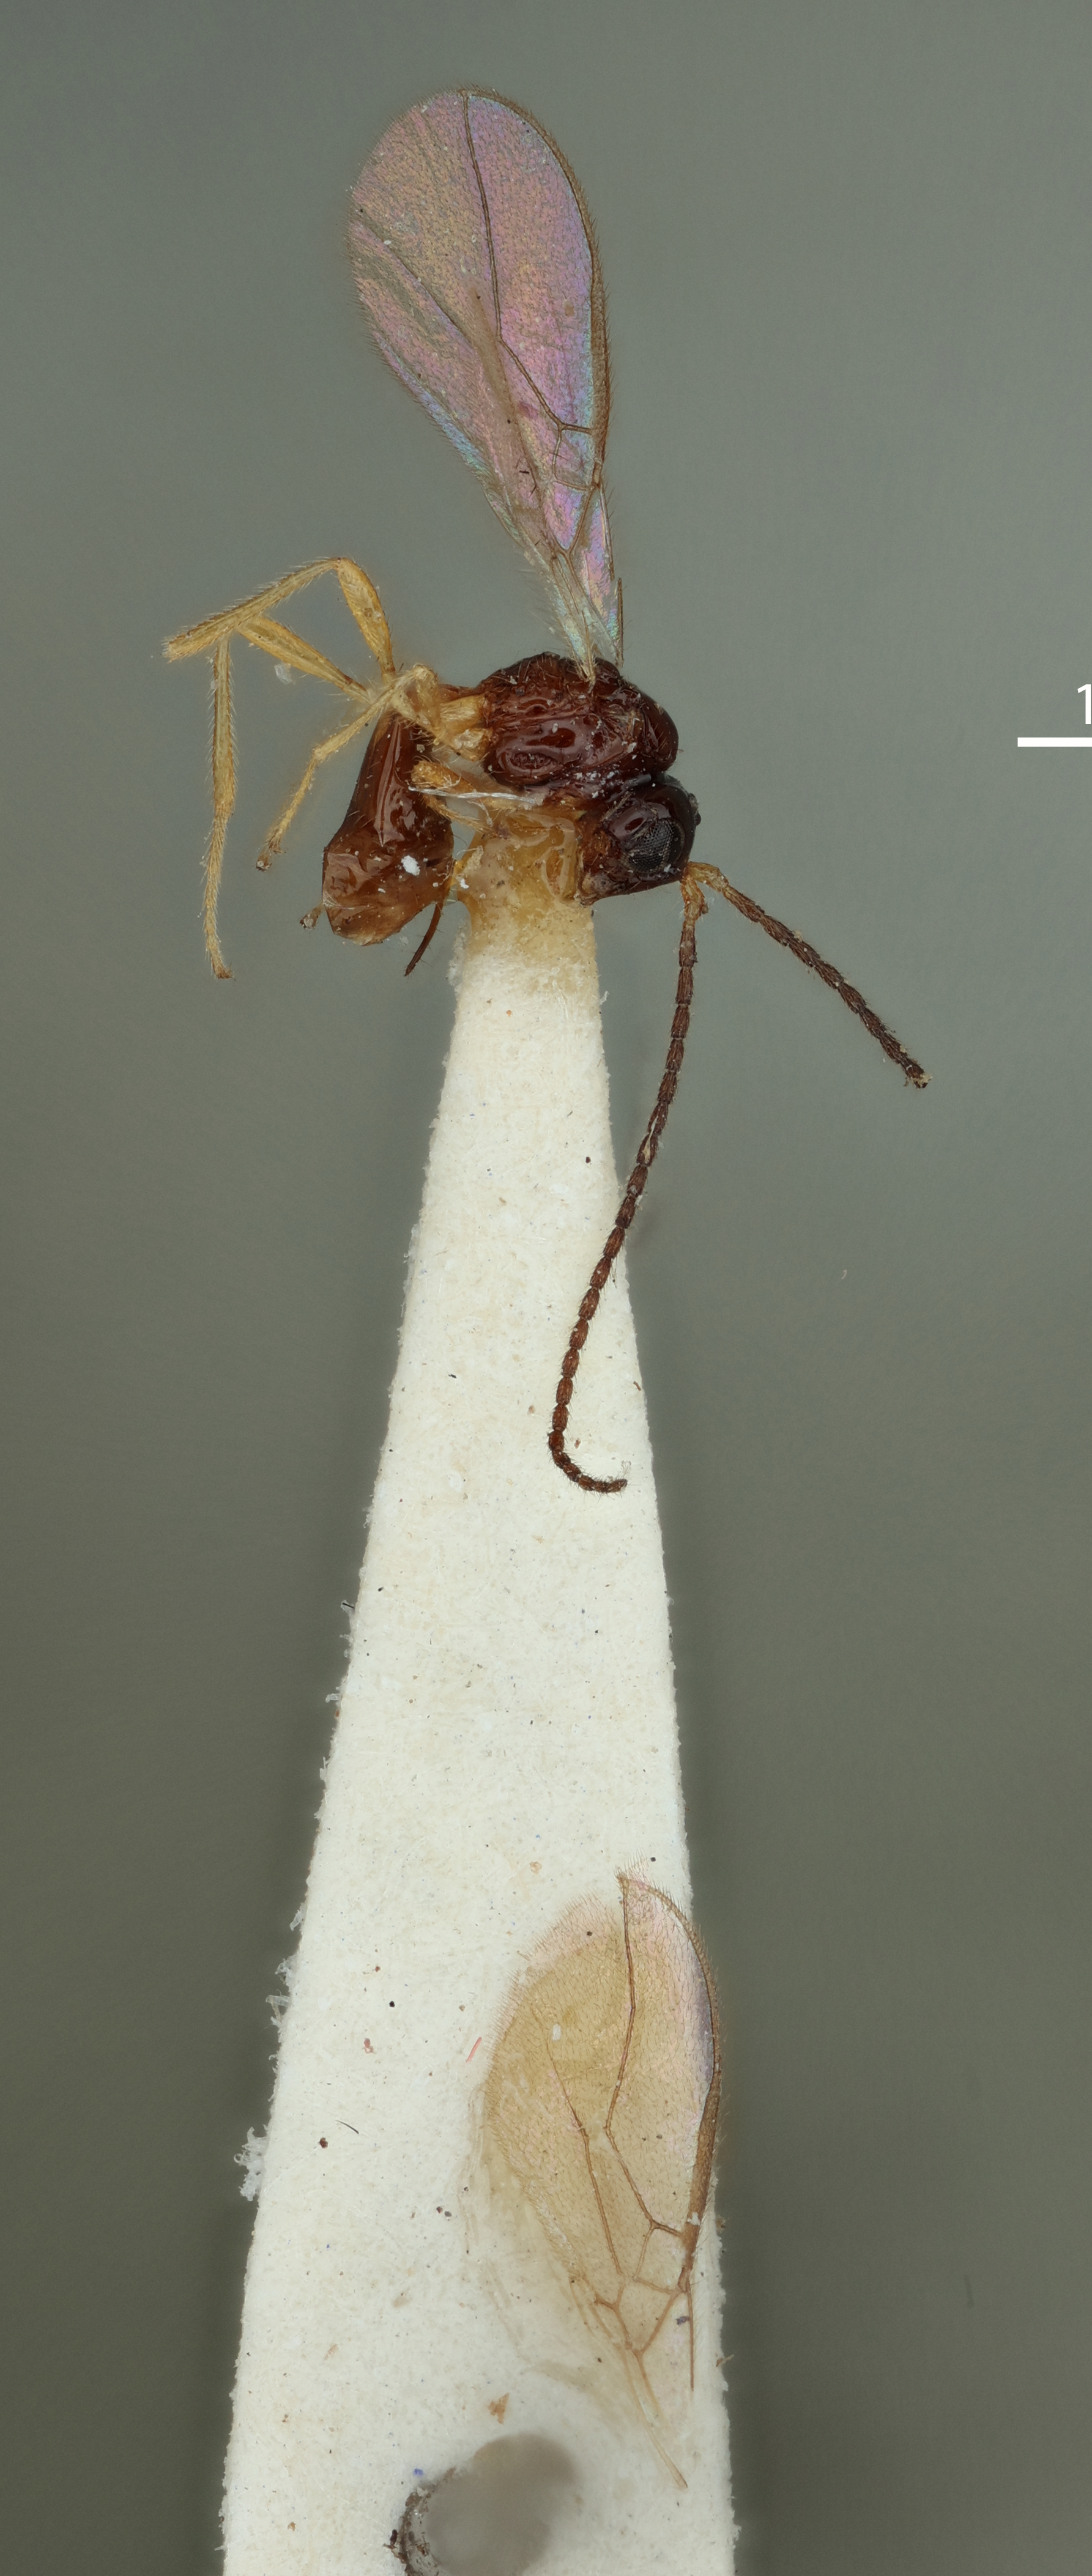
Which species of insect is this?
Orthostigma monotonum
